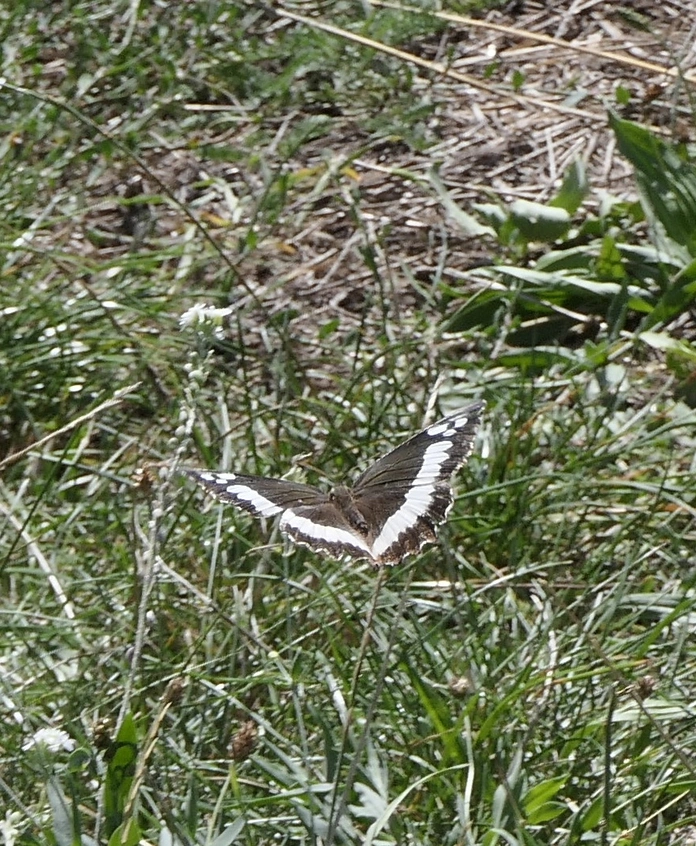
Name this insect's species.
Brintesia circe
